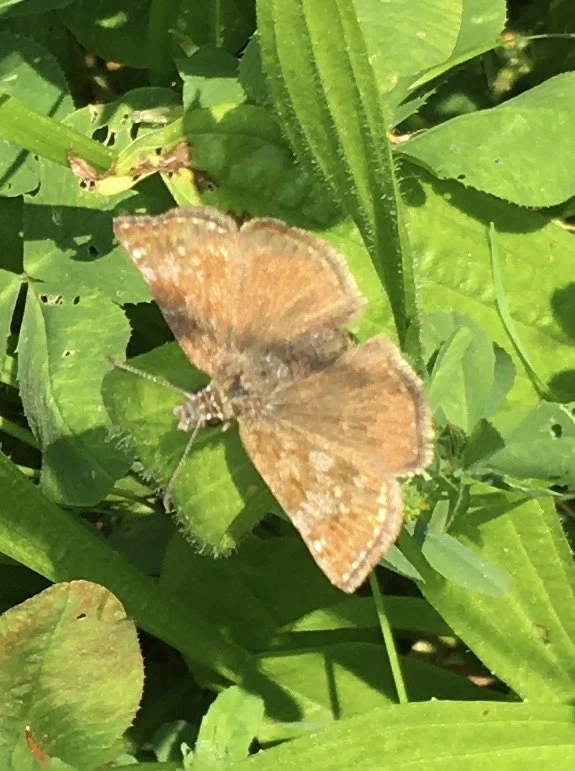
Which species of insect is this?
Erynnis tages
